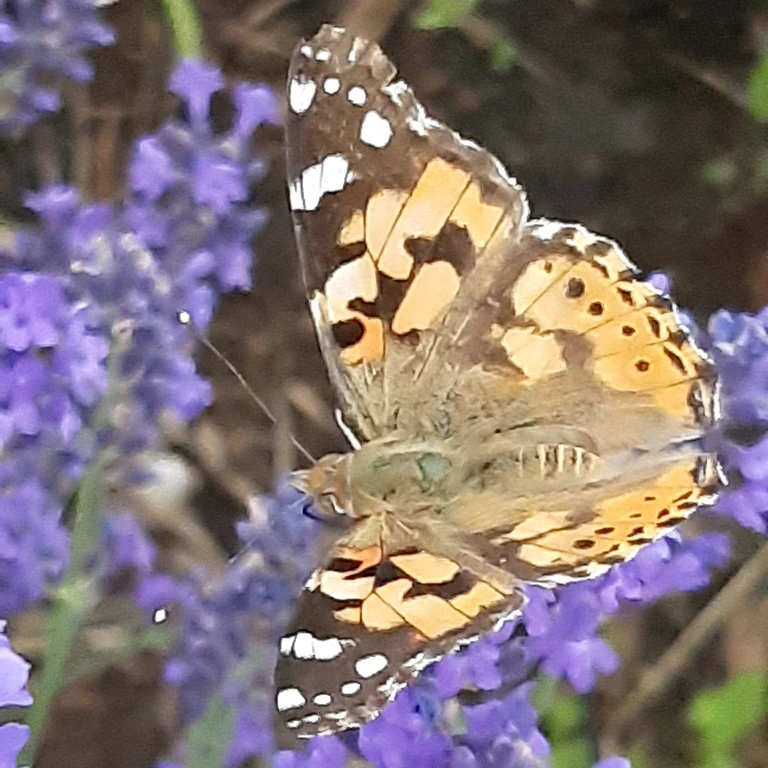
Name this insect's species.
Vanessa cardui
